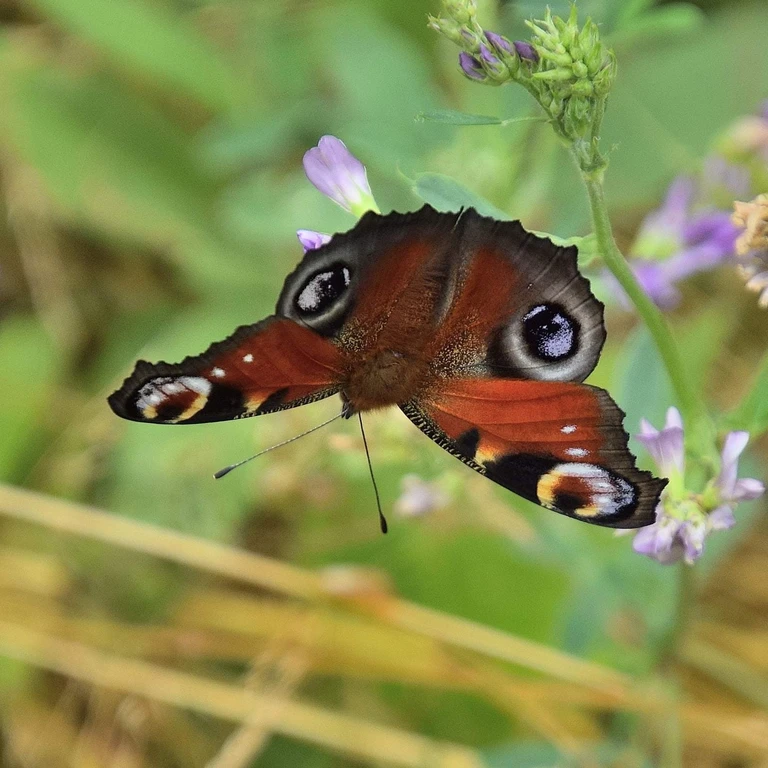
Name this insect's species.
Aglais io
